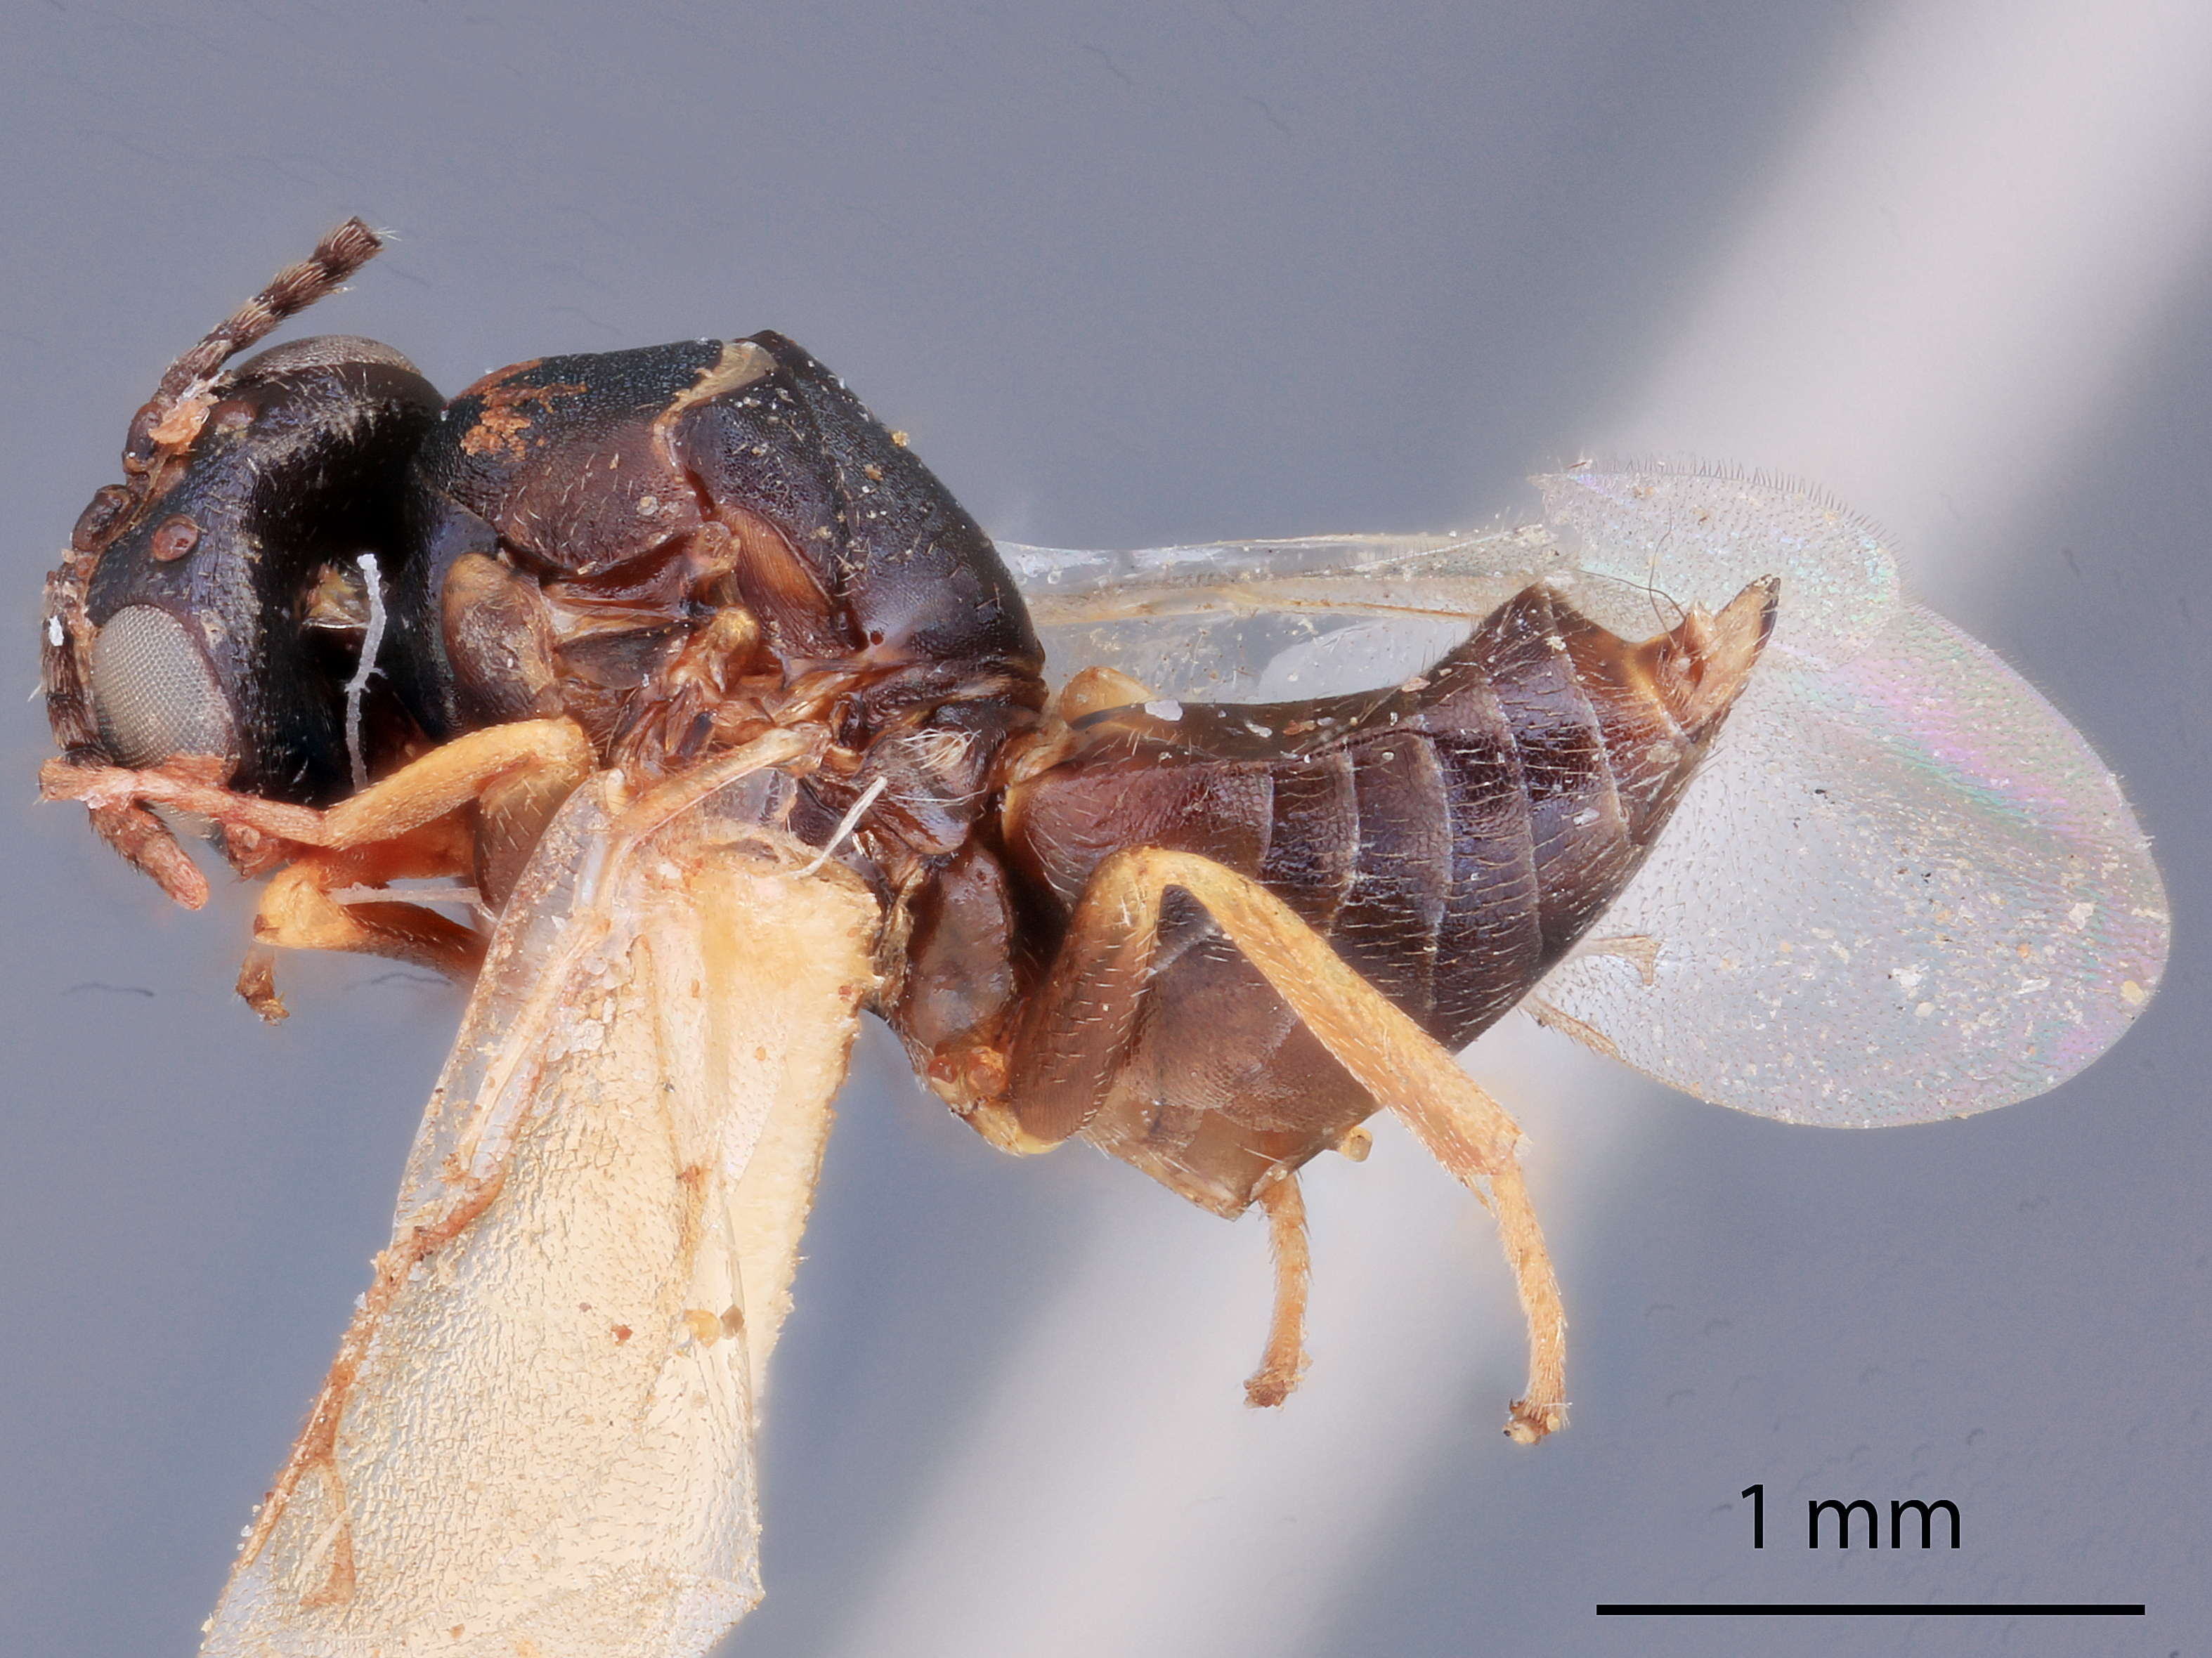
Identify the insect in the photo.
Tanaostigmodes koebelei
